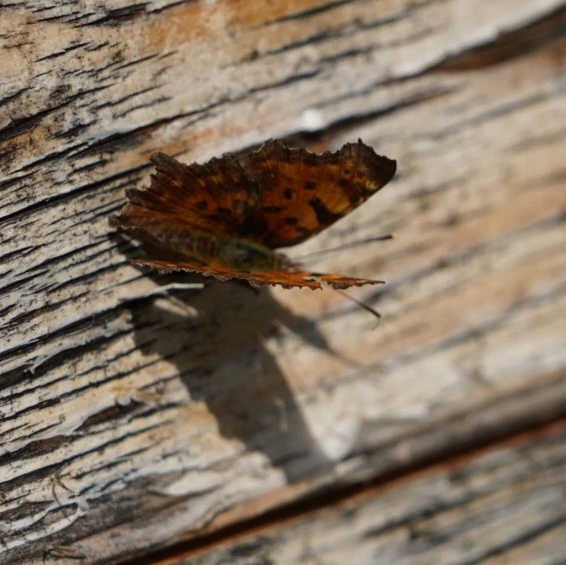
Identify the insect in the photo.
Polygonia c-album
